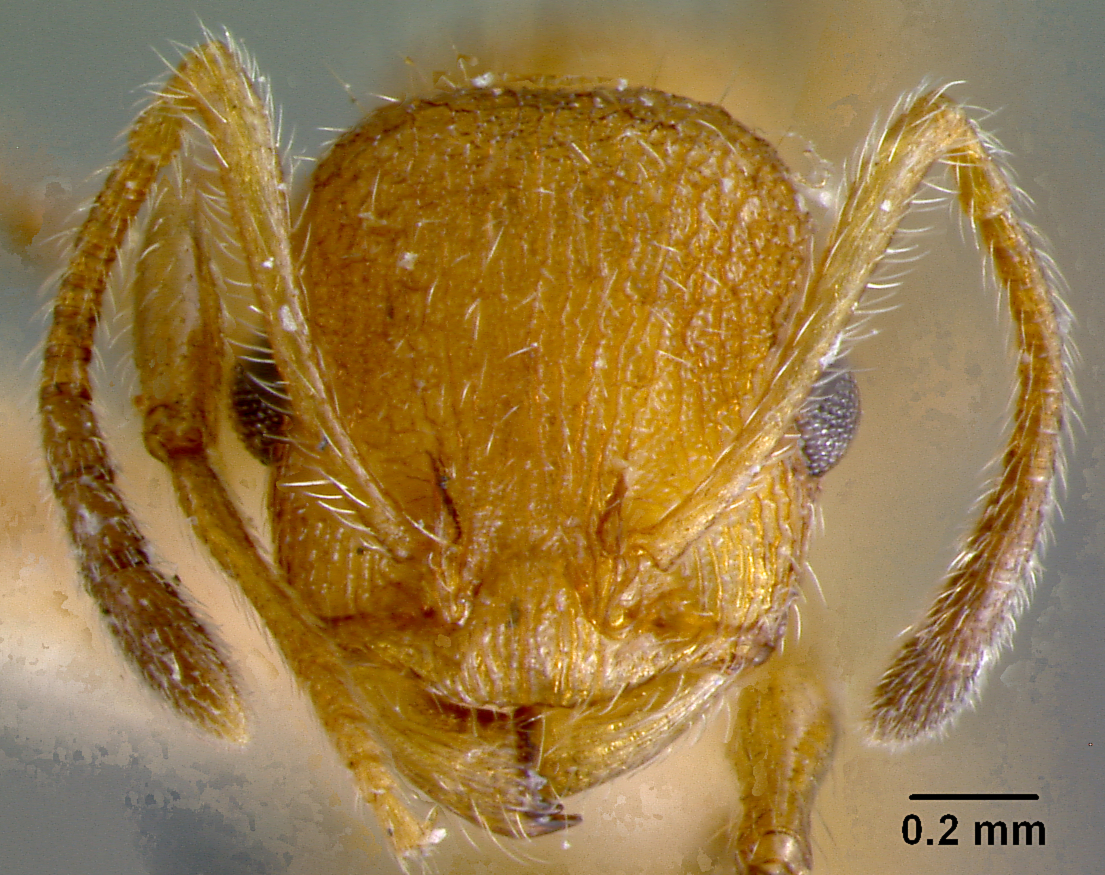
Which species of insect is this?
Macromischa azteca
